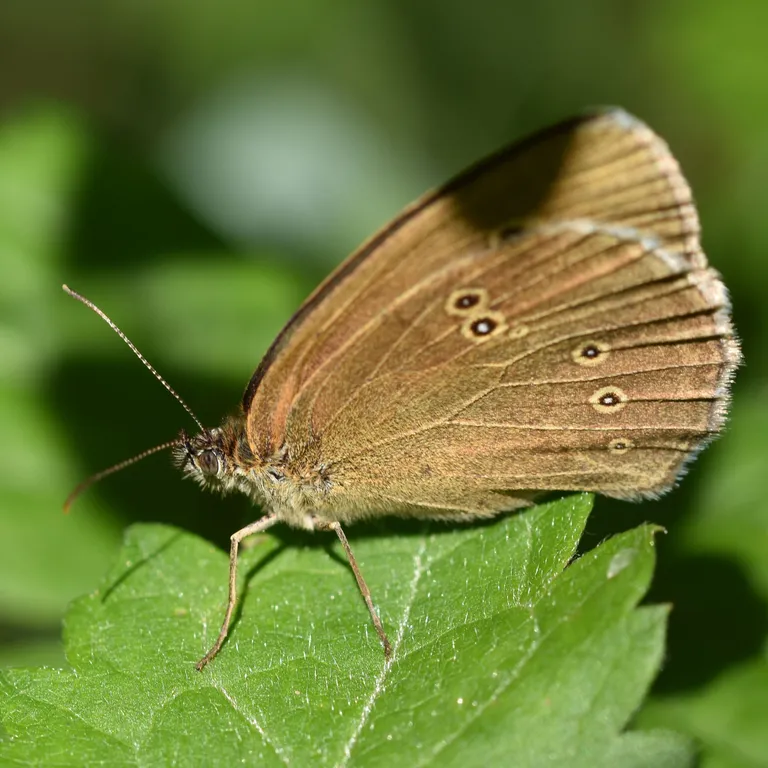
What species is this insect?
Aphantopus hyperantus
